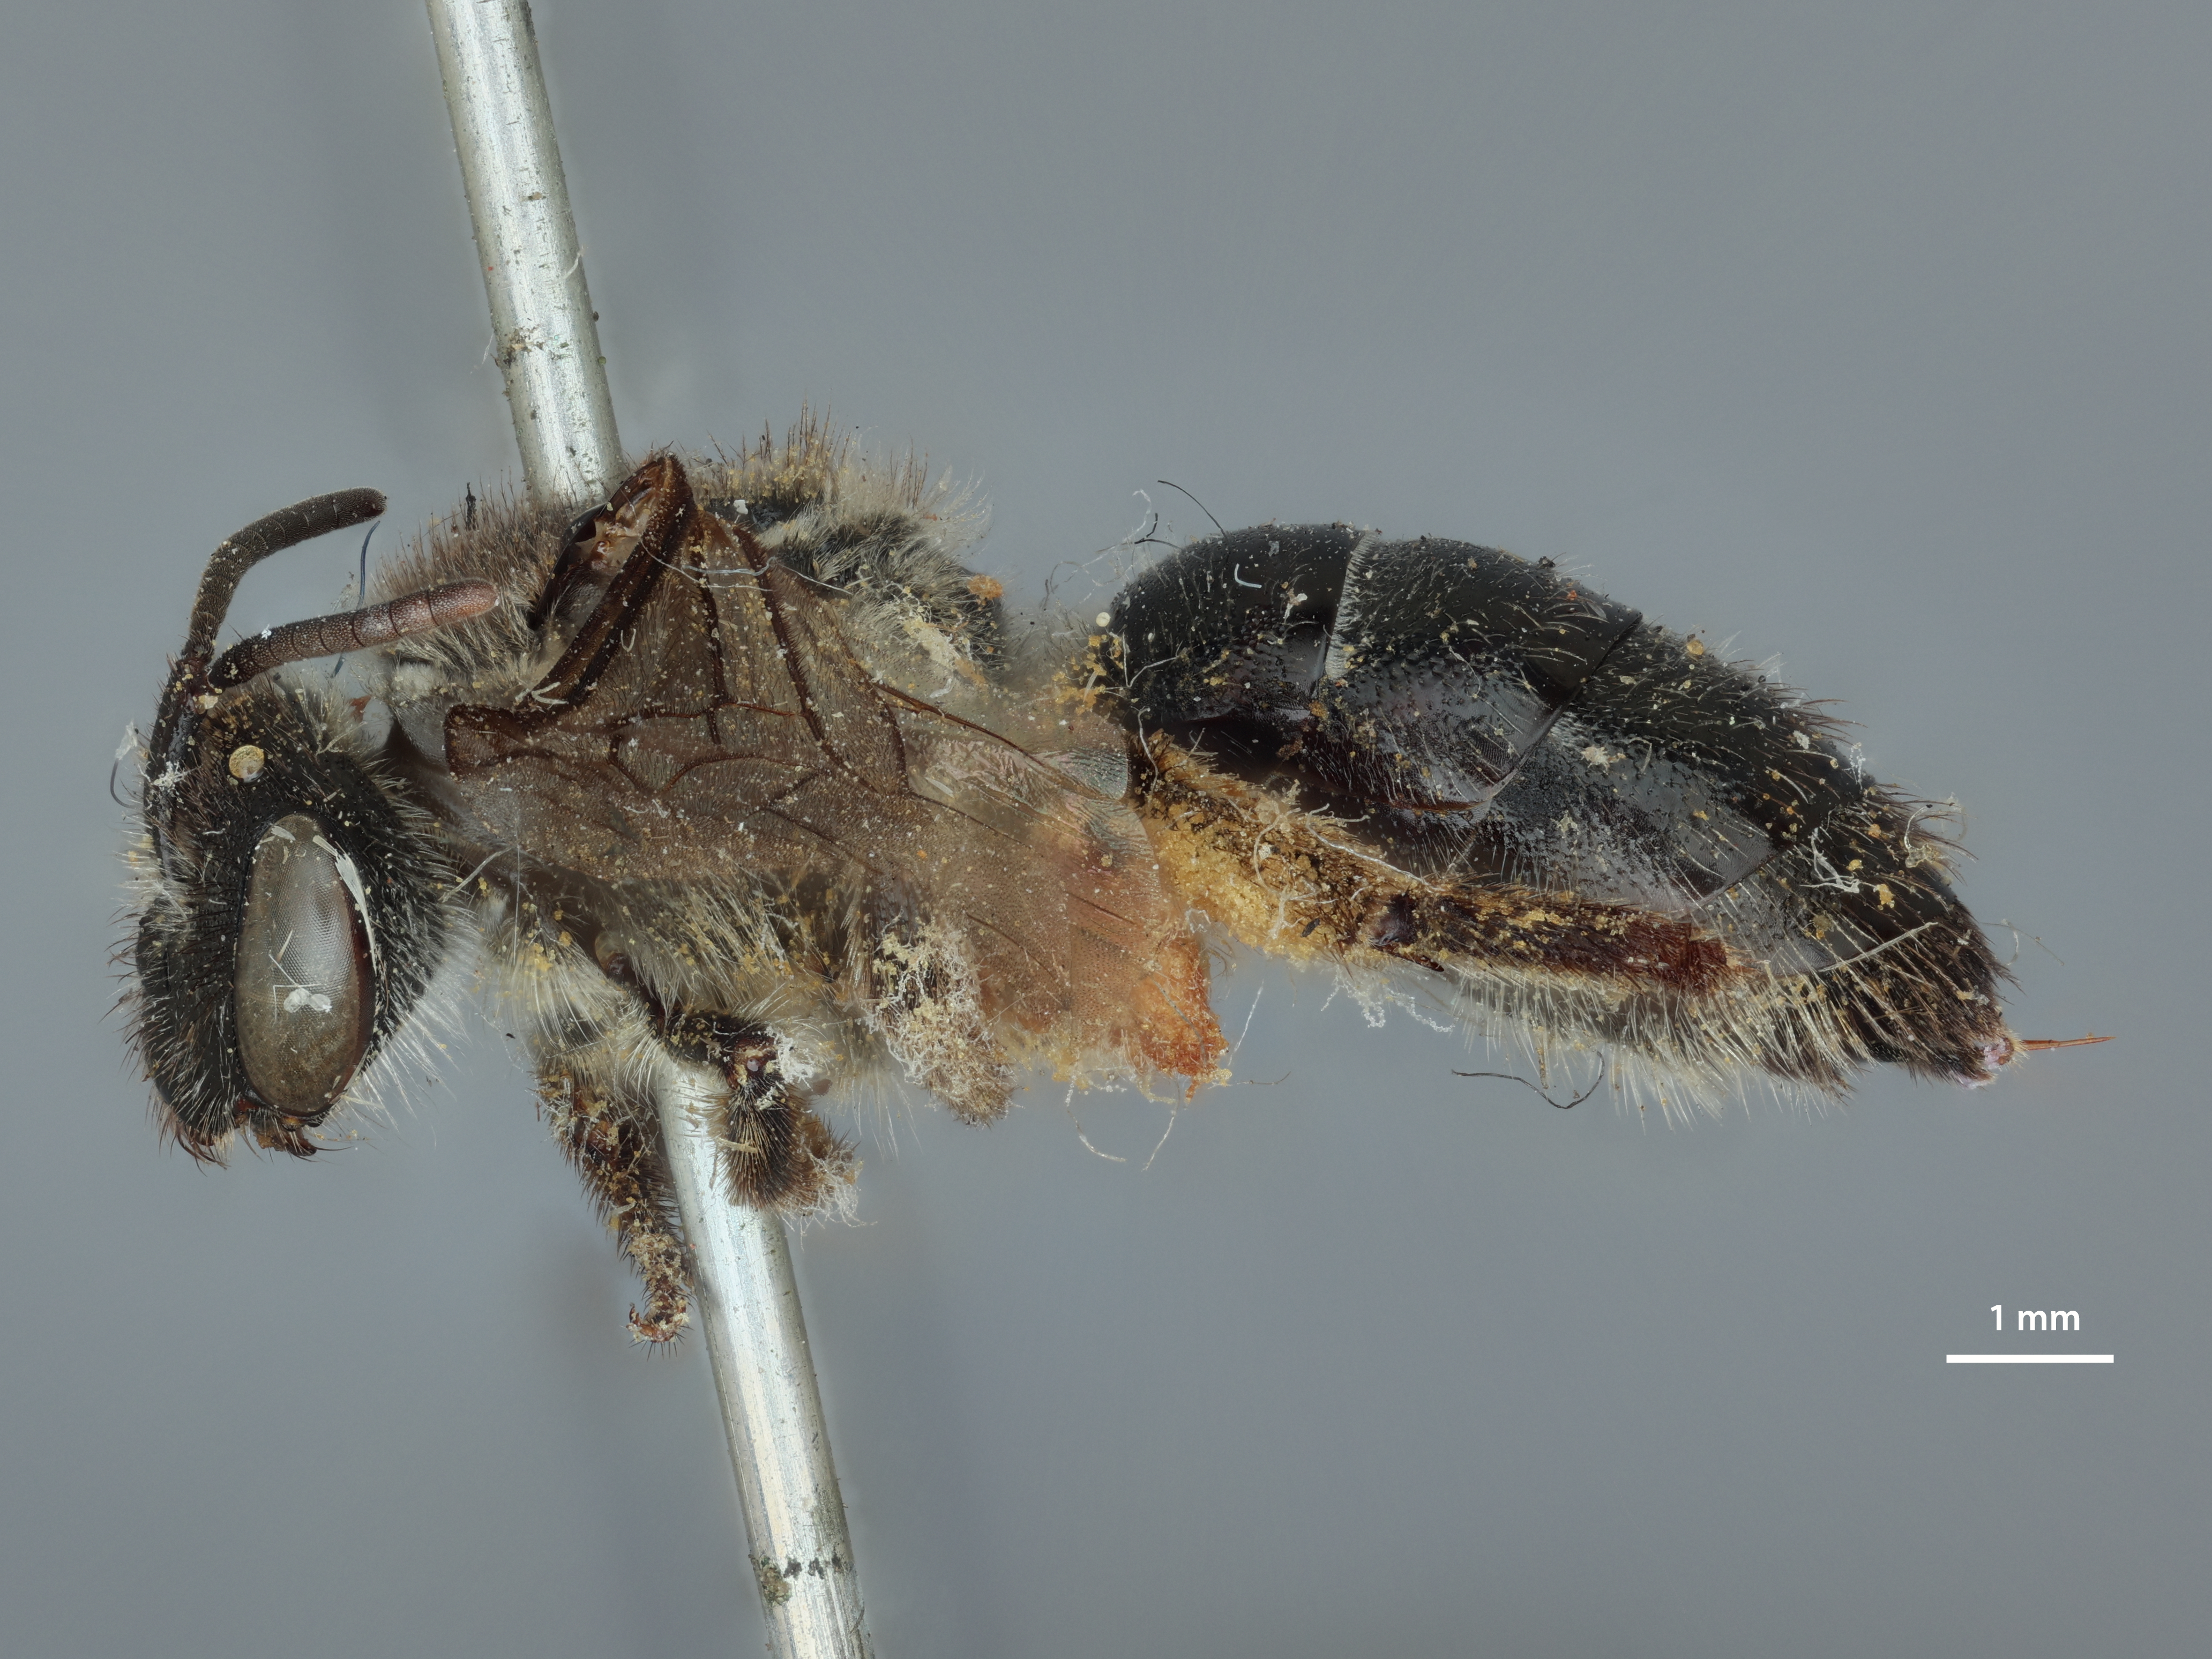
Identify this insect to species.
Parasphecodes noachinus
